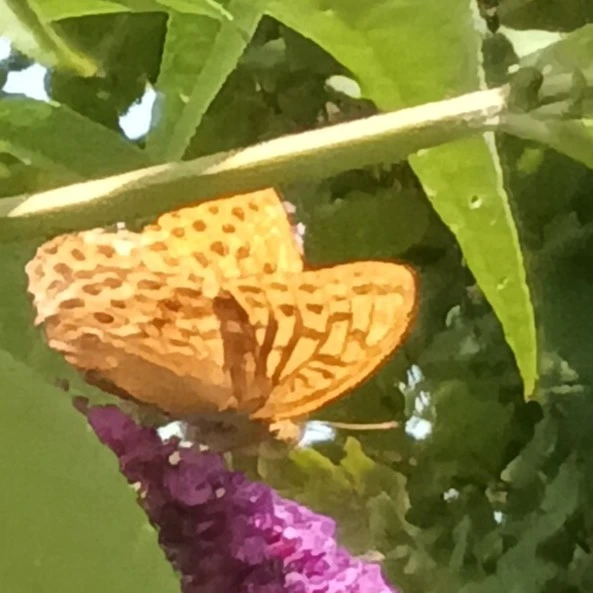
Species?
Argynnis paphia
